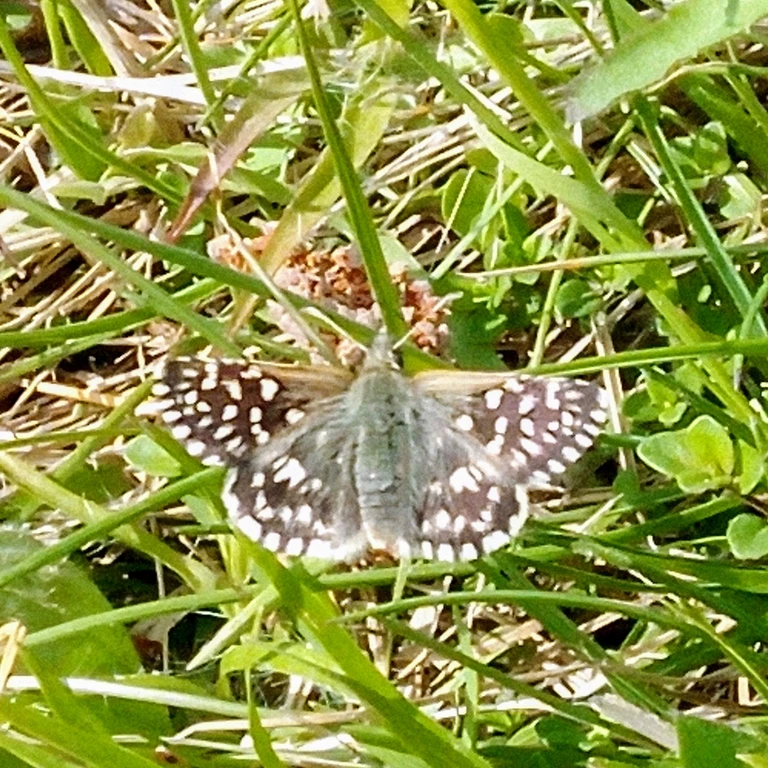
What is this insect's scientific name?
Pyrgus malvae
